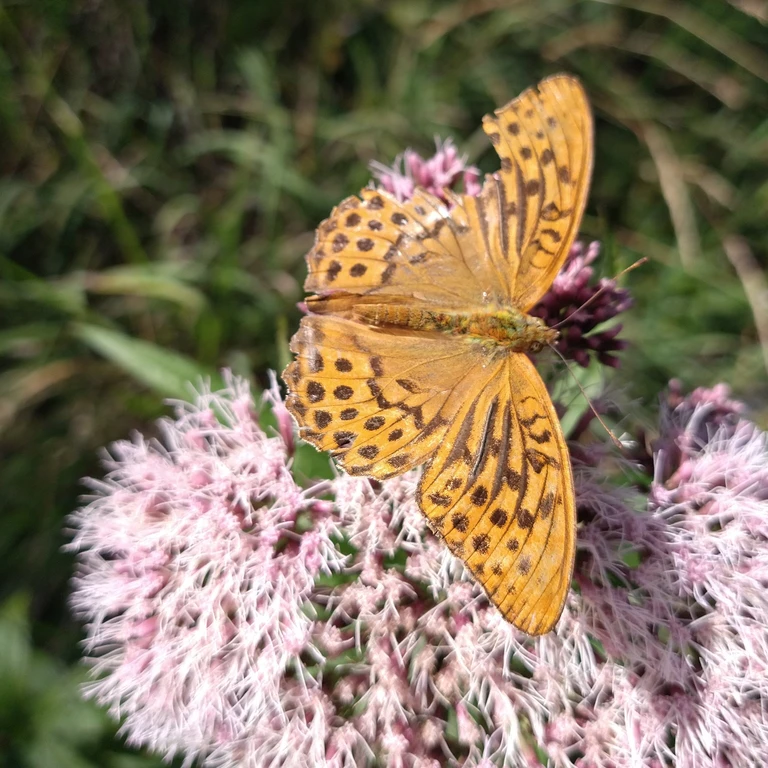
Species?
Argynnis paphia
